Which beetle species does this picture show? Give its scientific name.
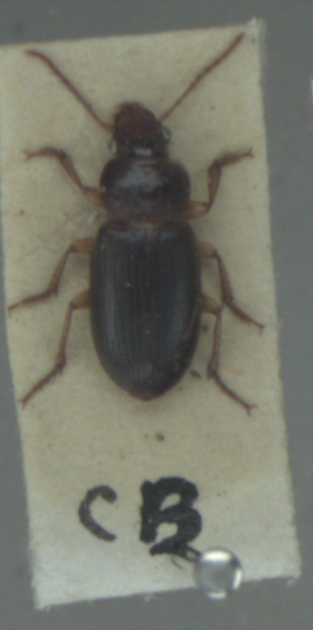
Ophonus rufibarbis
